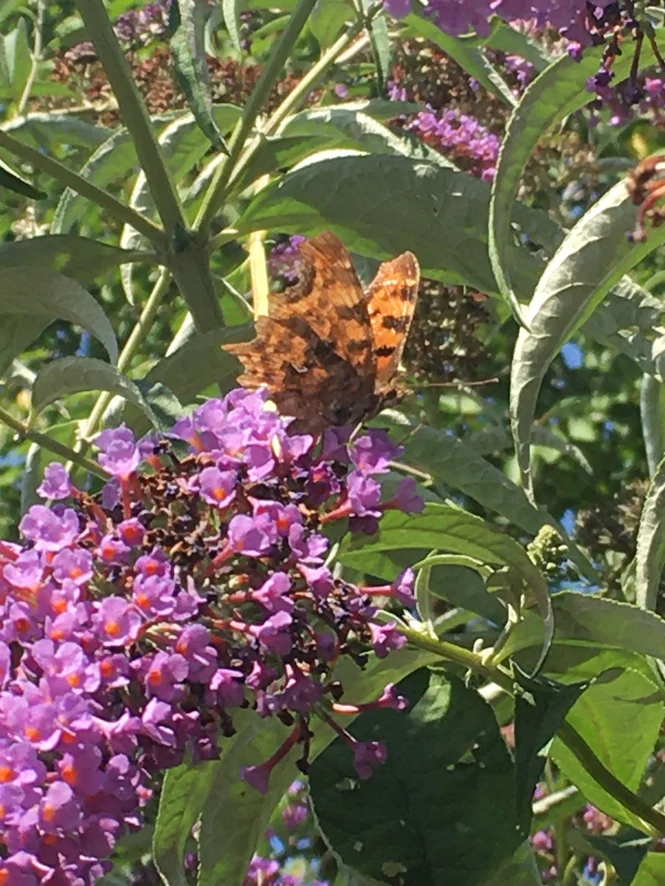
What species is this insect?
Polygonia c-album
